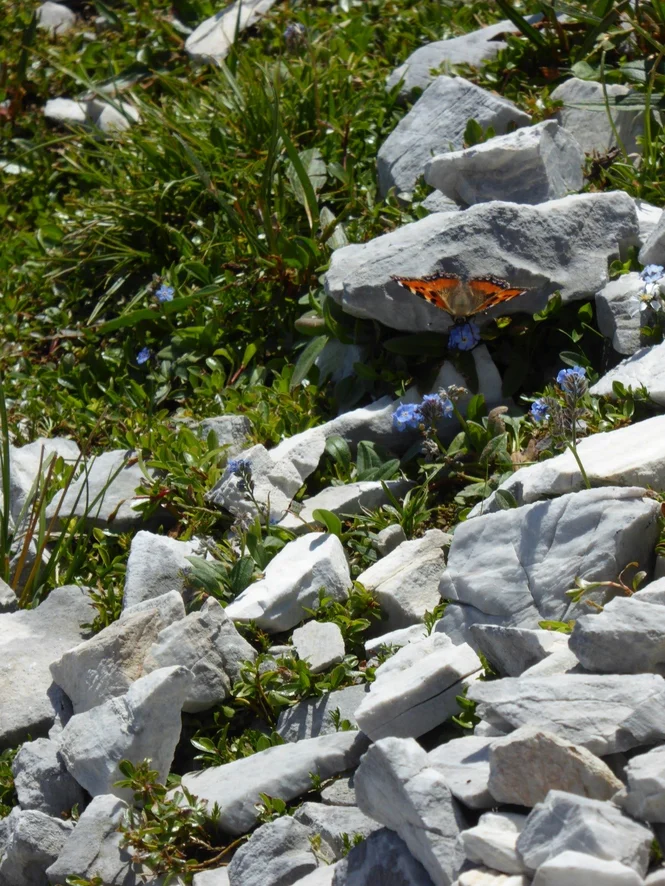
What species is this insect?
Aglais urticae
